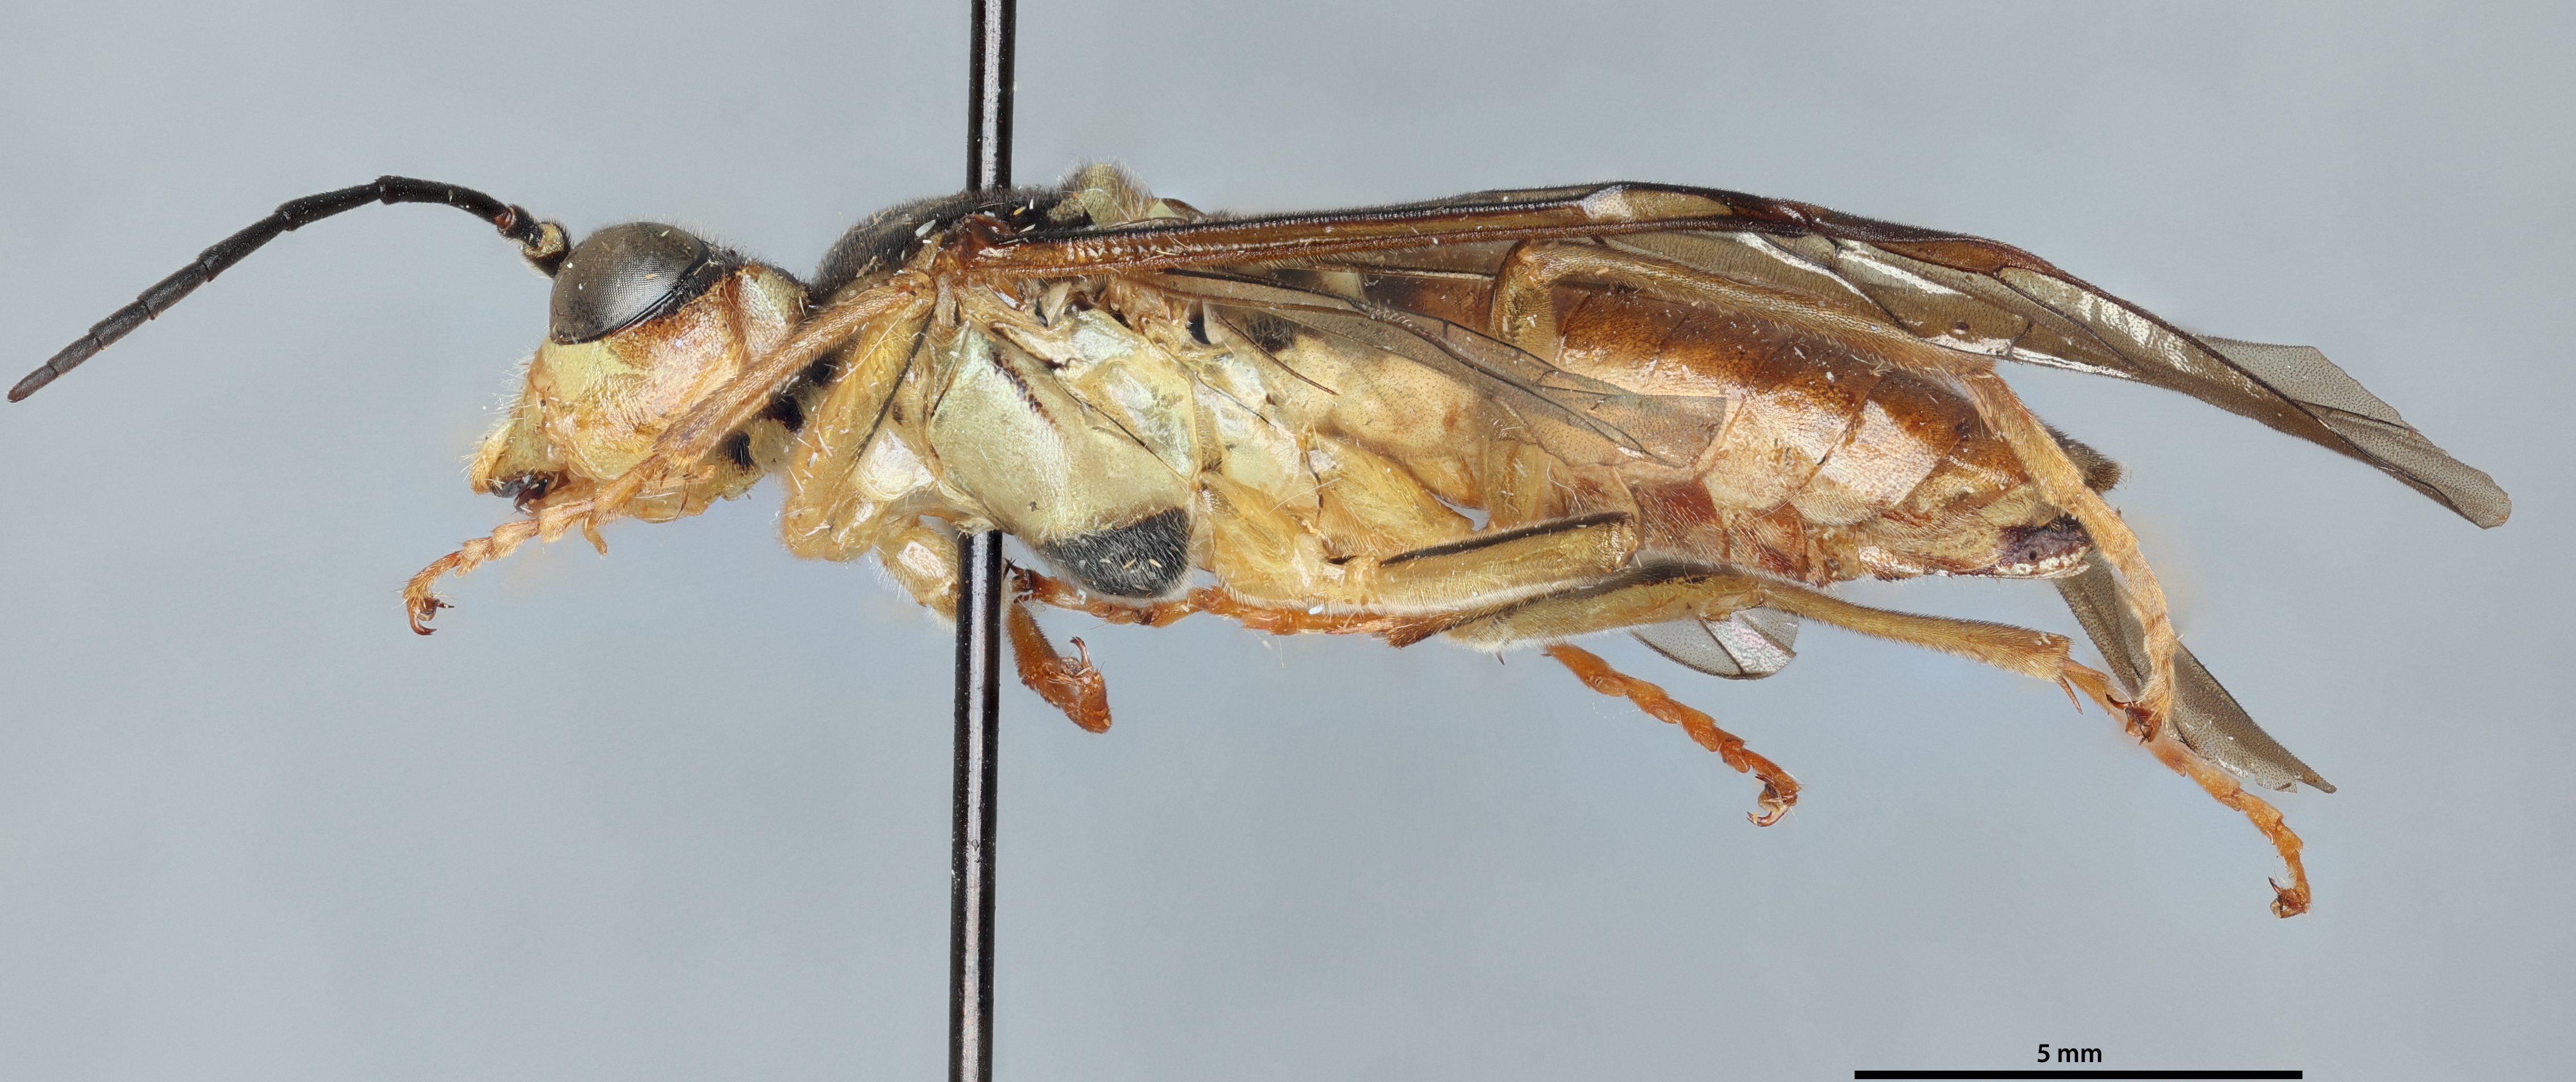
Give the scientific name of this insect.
Tenthredo pseudopeus
